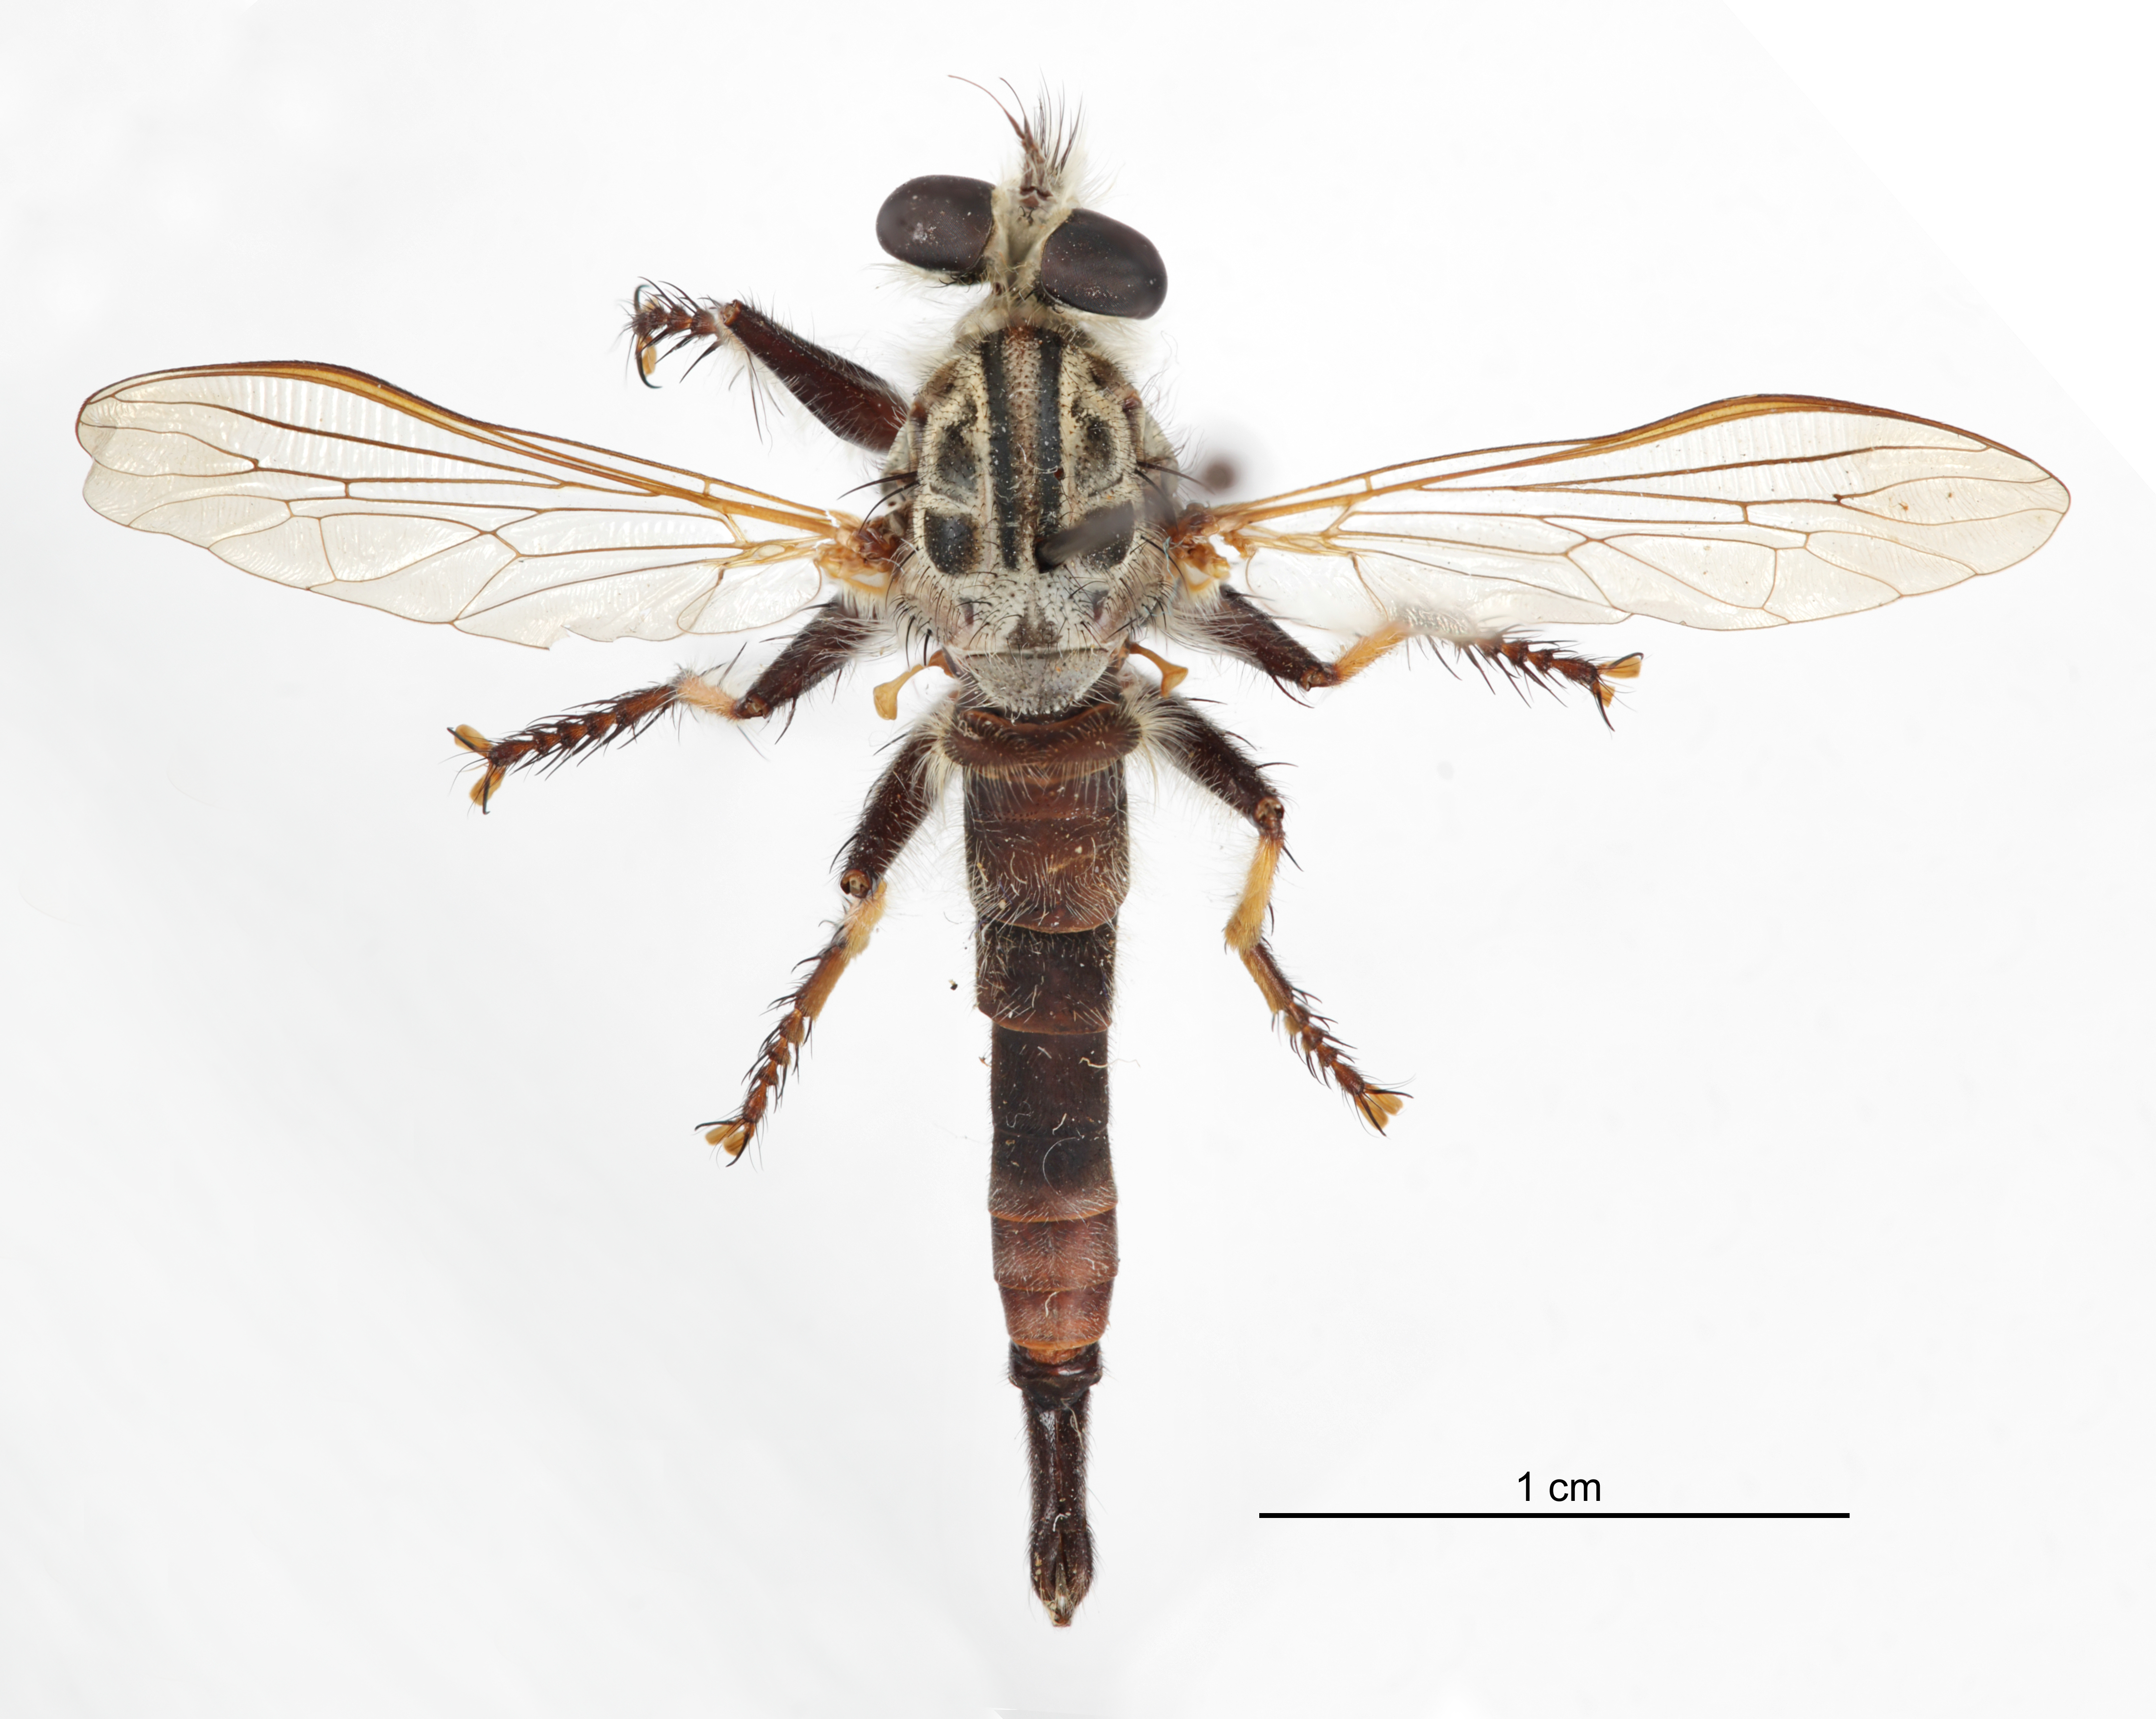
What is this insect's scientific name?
Efferia stylata
